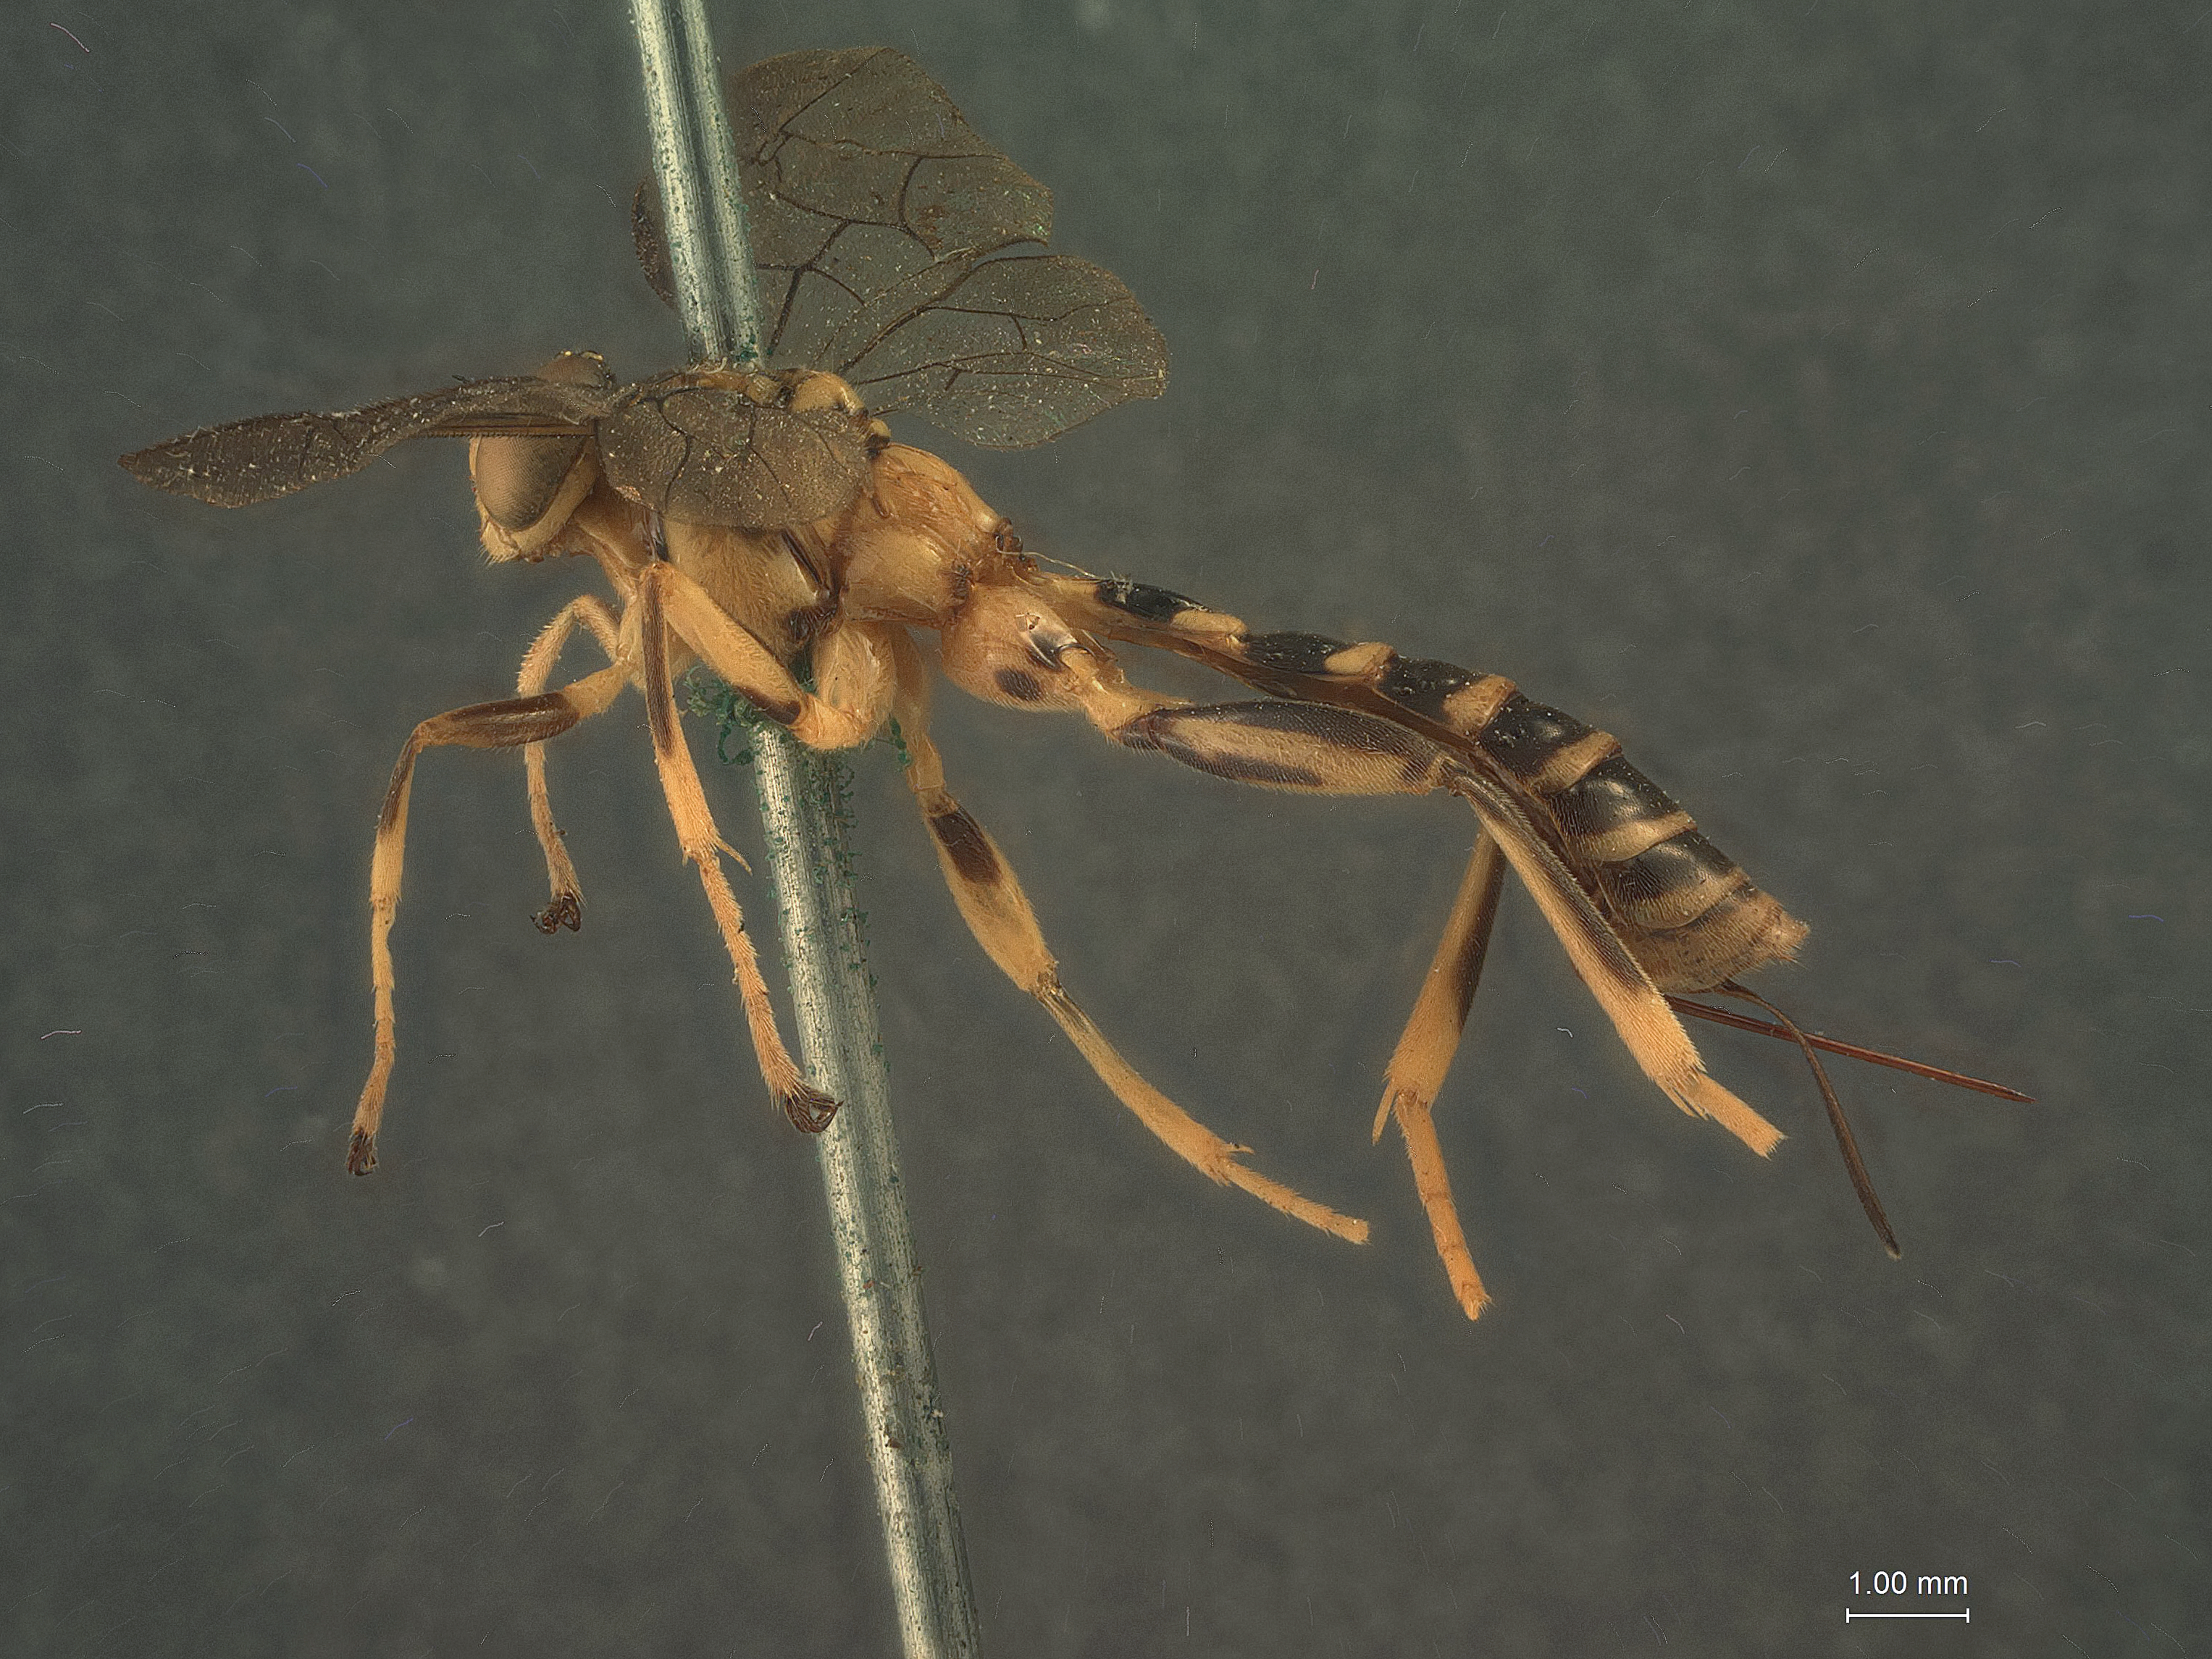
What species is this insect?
Theronia nigrivertex
